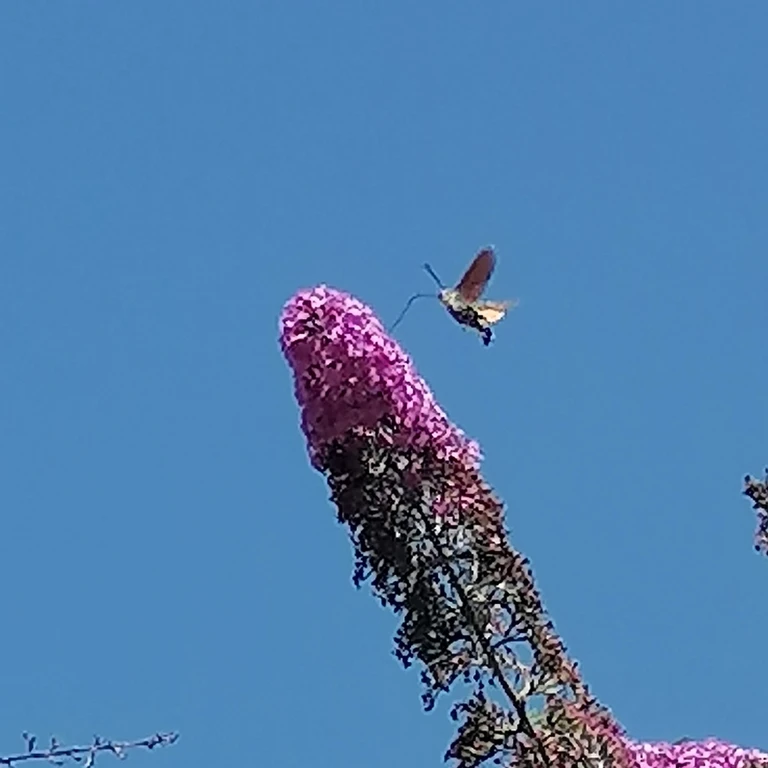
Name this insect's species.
Macroglossum stellatarum
